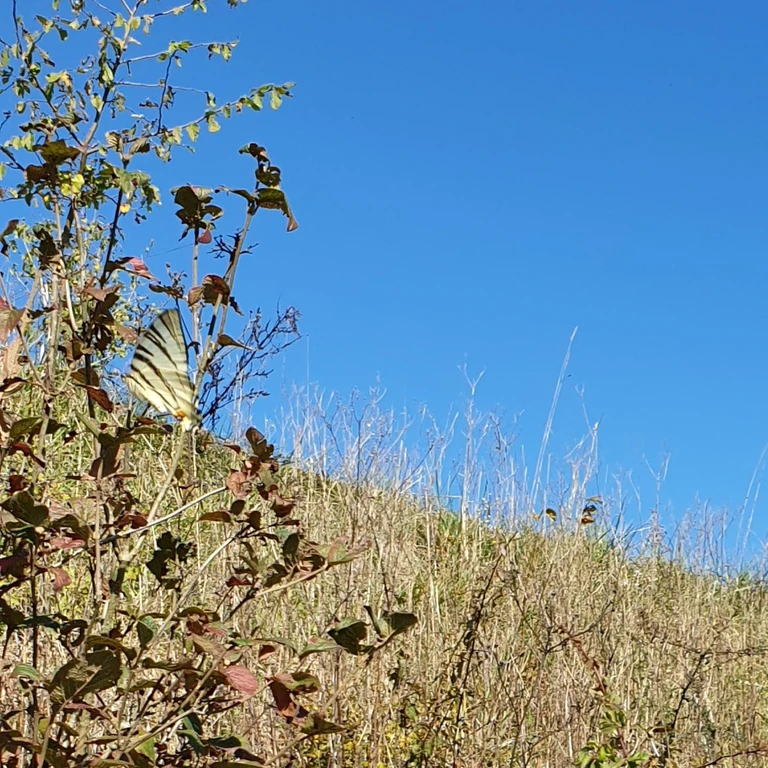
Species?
Iphiclides podalirius
